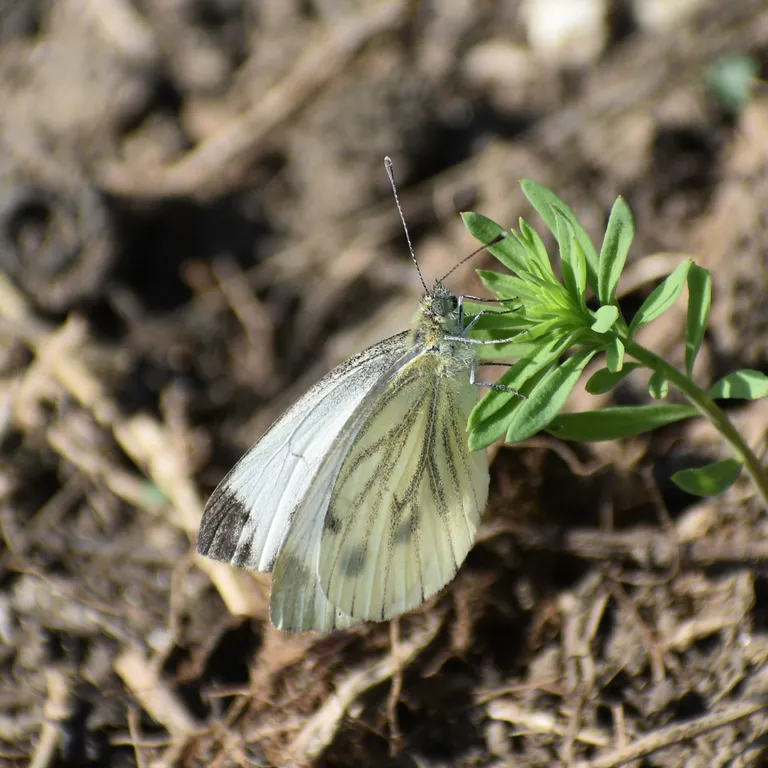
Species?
Pieris napi
